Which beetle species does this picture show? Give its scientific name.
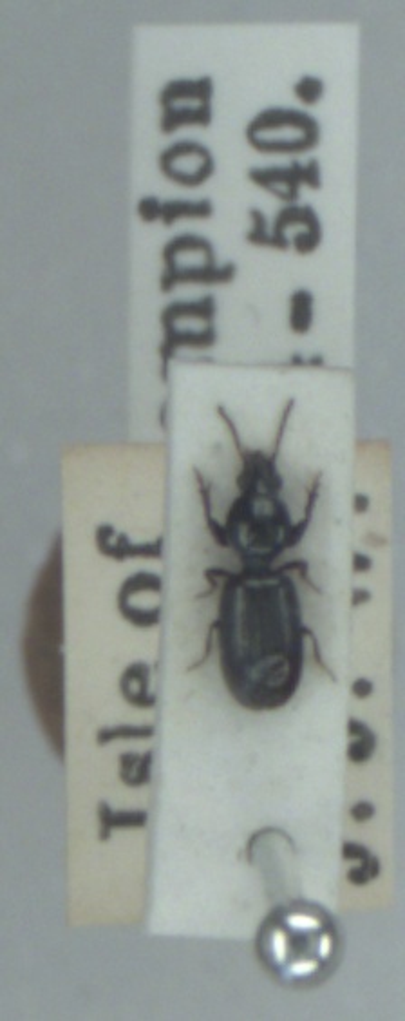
Dyschirius salinus
